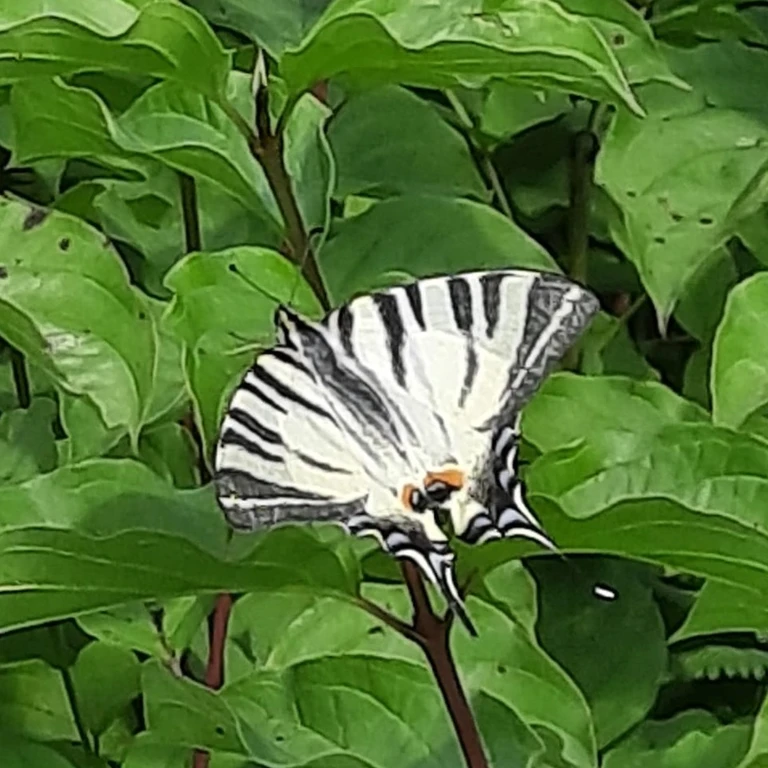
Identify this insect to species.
Iphiclides podalirius
